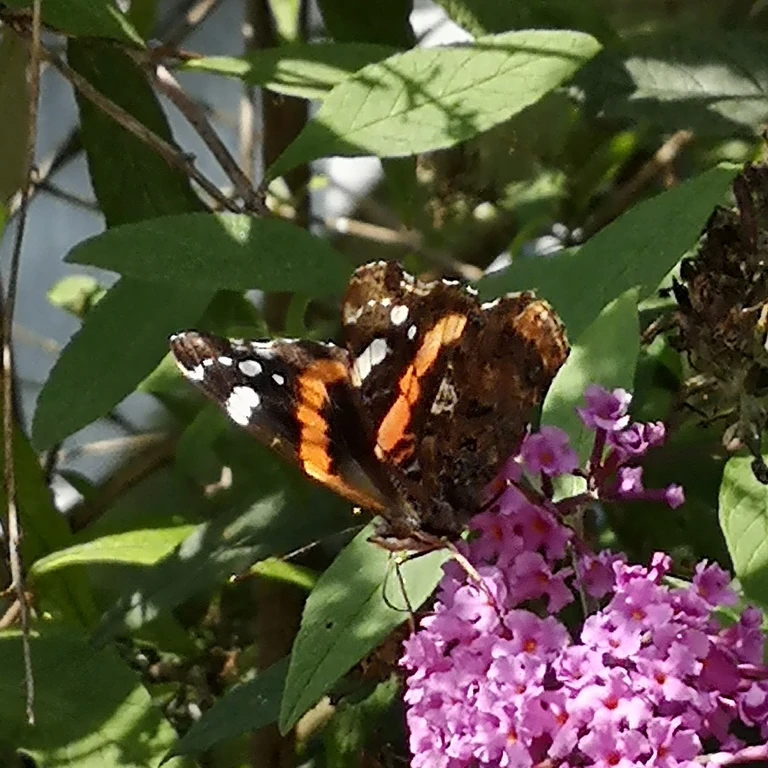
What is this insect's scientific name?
Vanessa atalanta
